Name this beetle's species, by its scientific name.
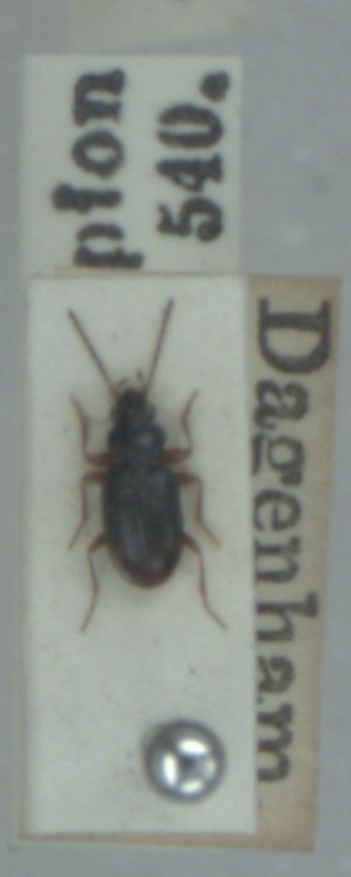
Bembidion assimile
